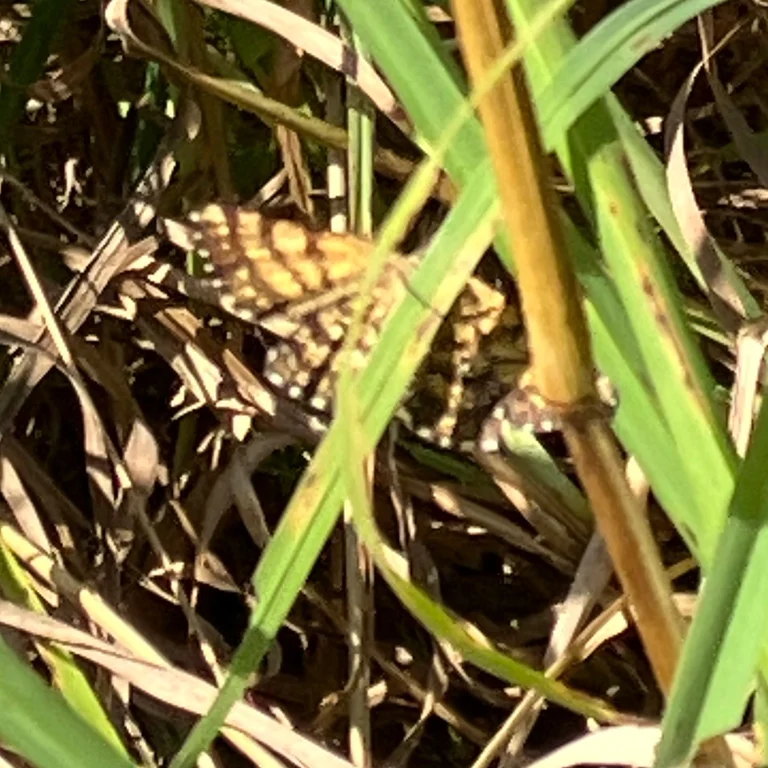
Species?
Chiasmia clathrata
